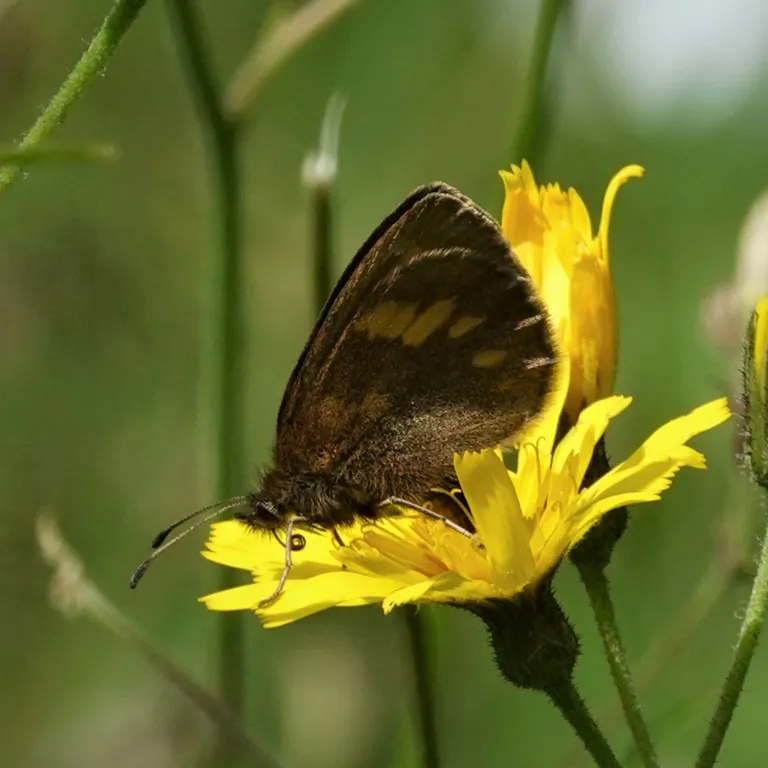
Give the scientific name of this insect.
Erebia manto
